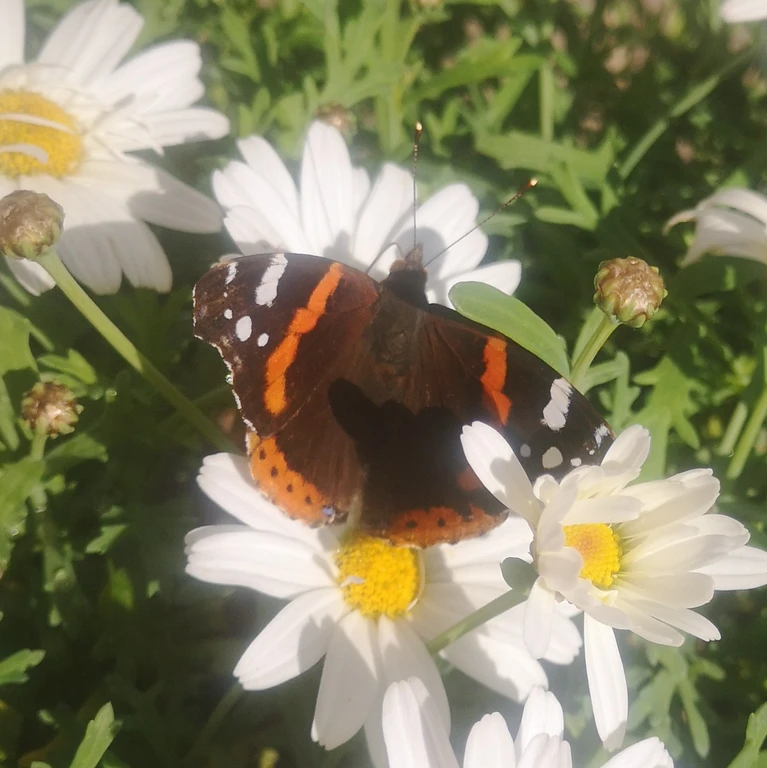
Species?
Vanessa atalanta
